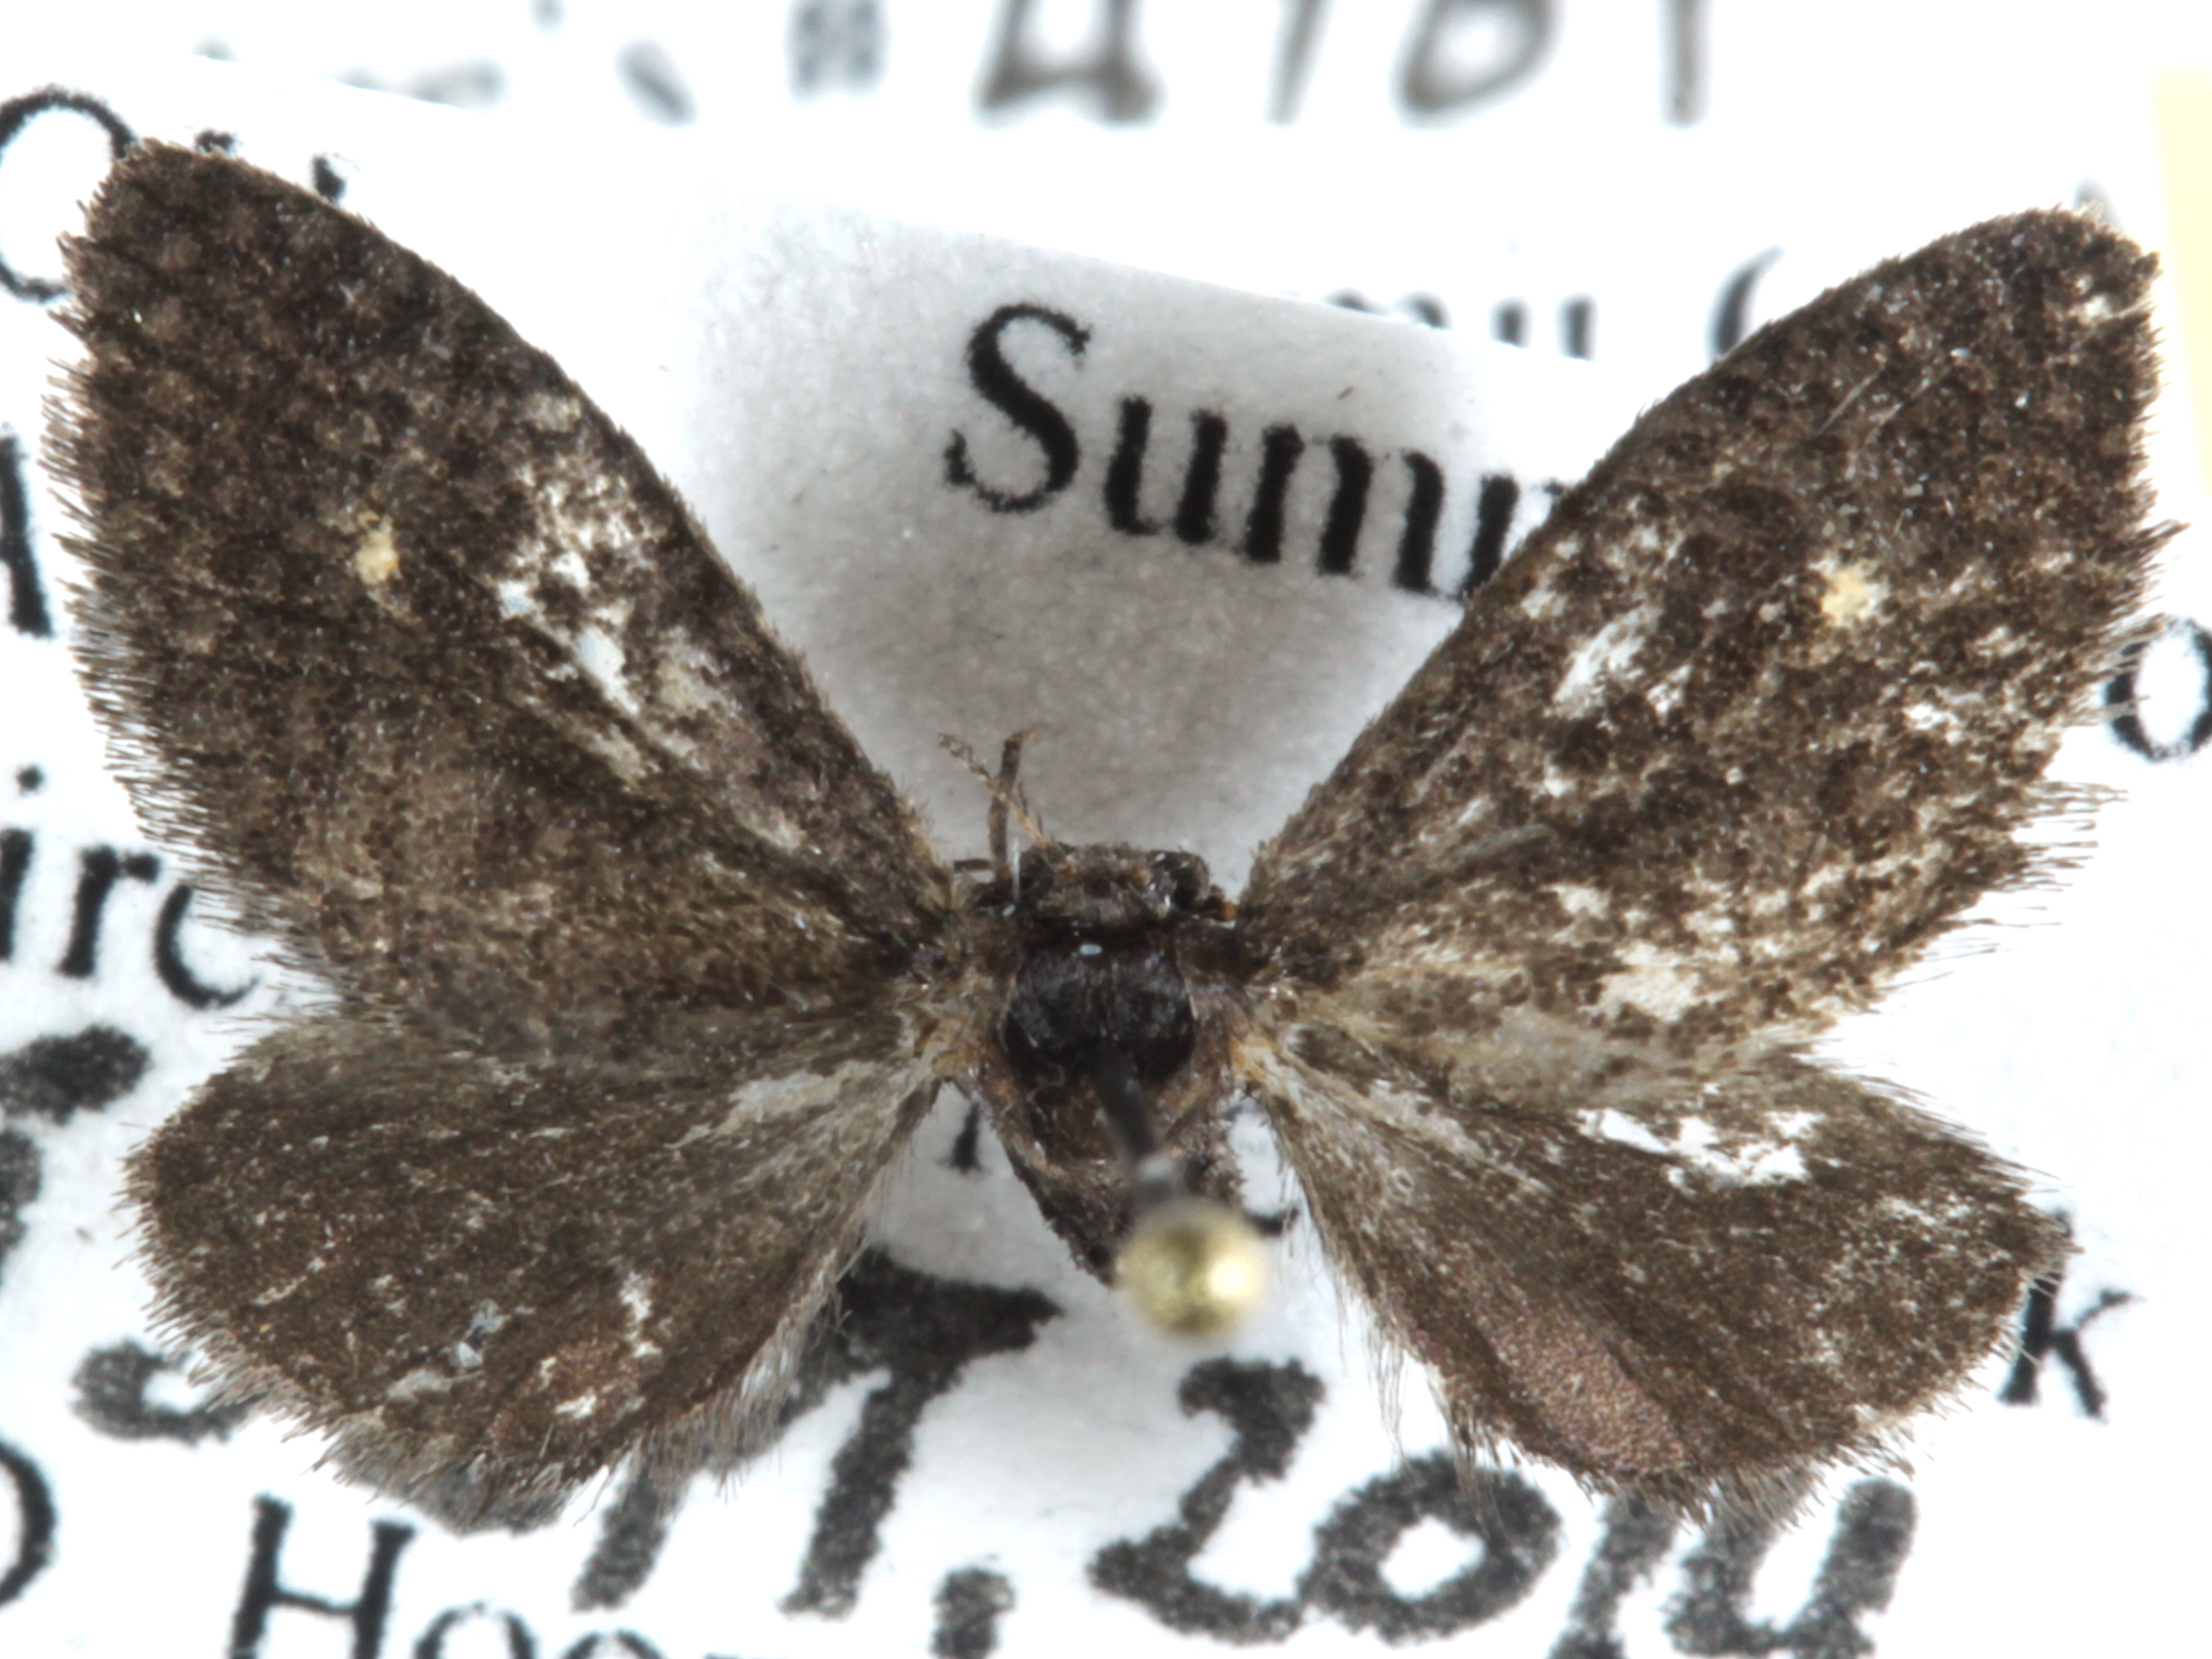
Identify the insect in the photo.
Fulgoraecia exigua
